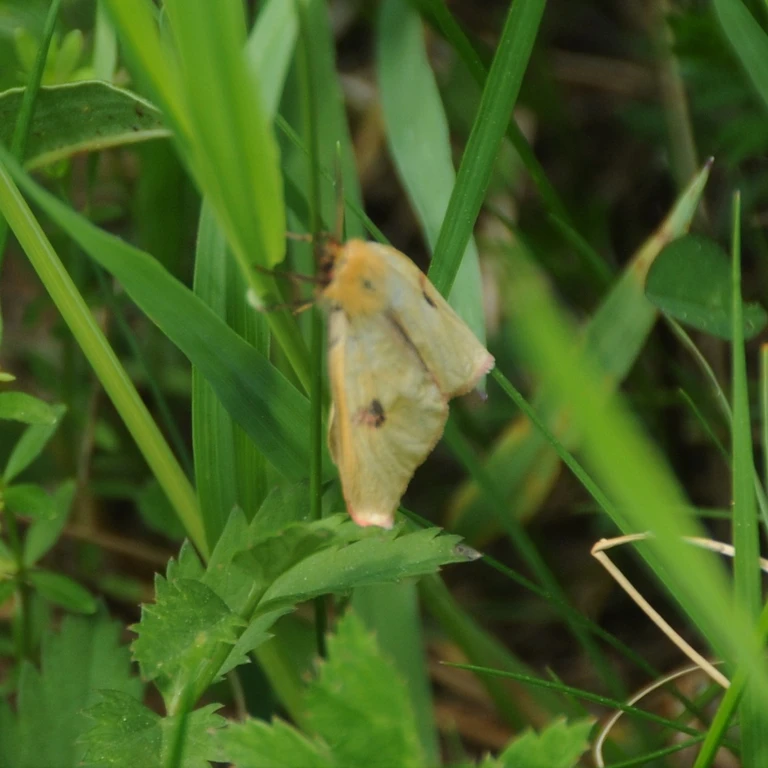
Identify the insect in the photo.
Diacrisia sannio
